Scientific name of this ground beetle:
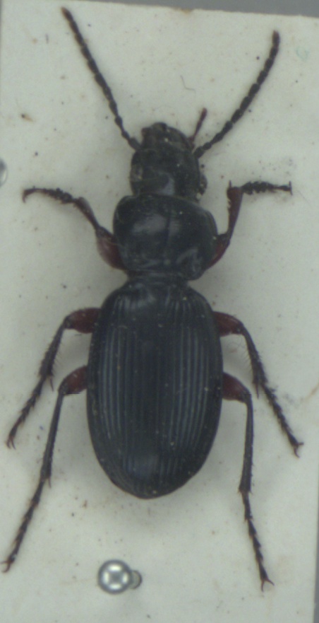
Pterostichus madidus
